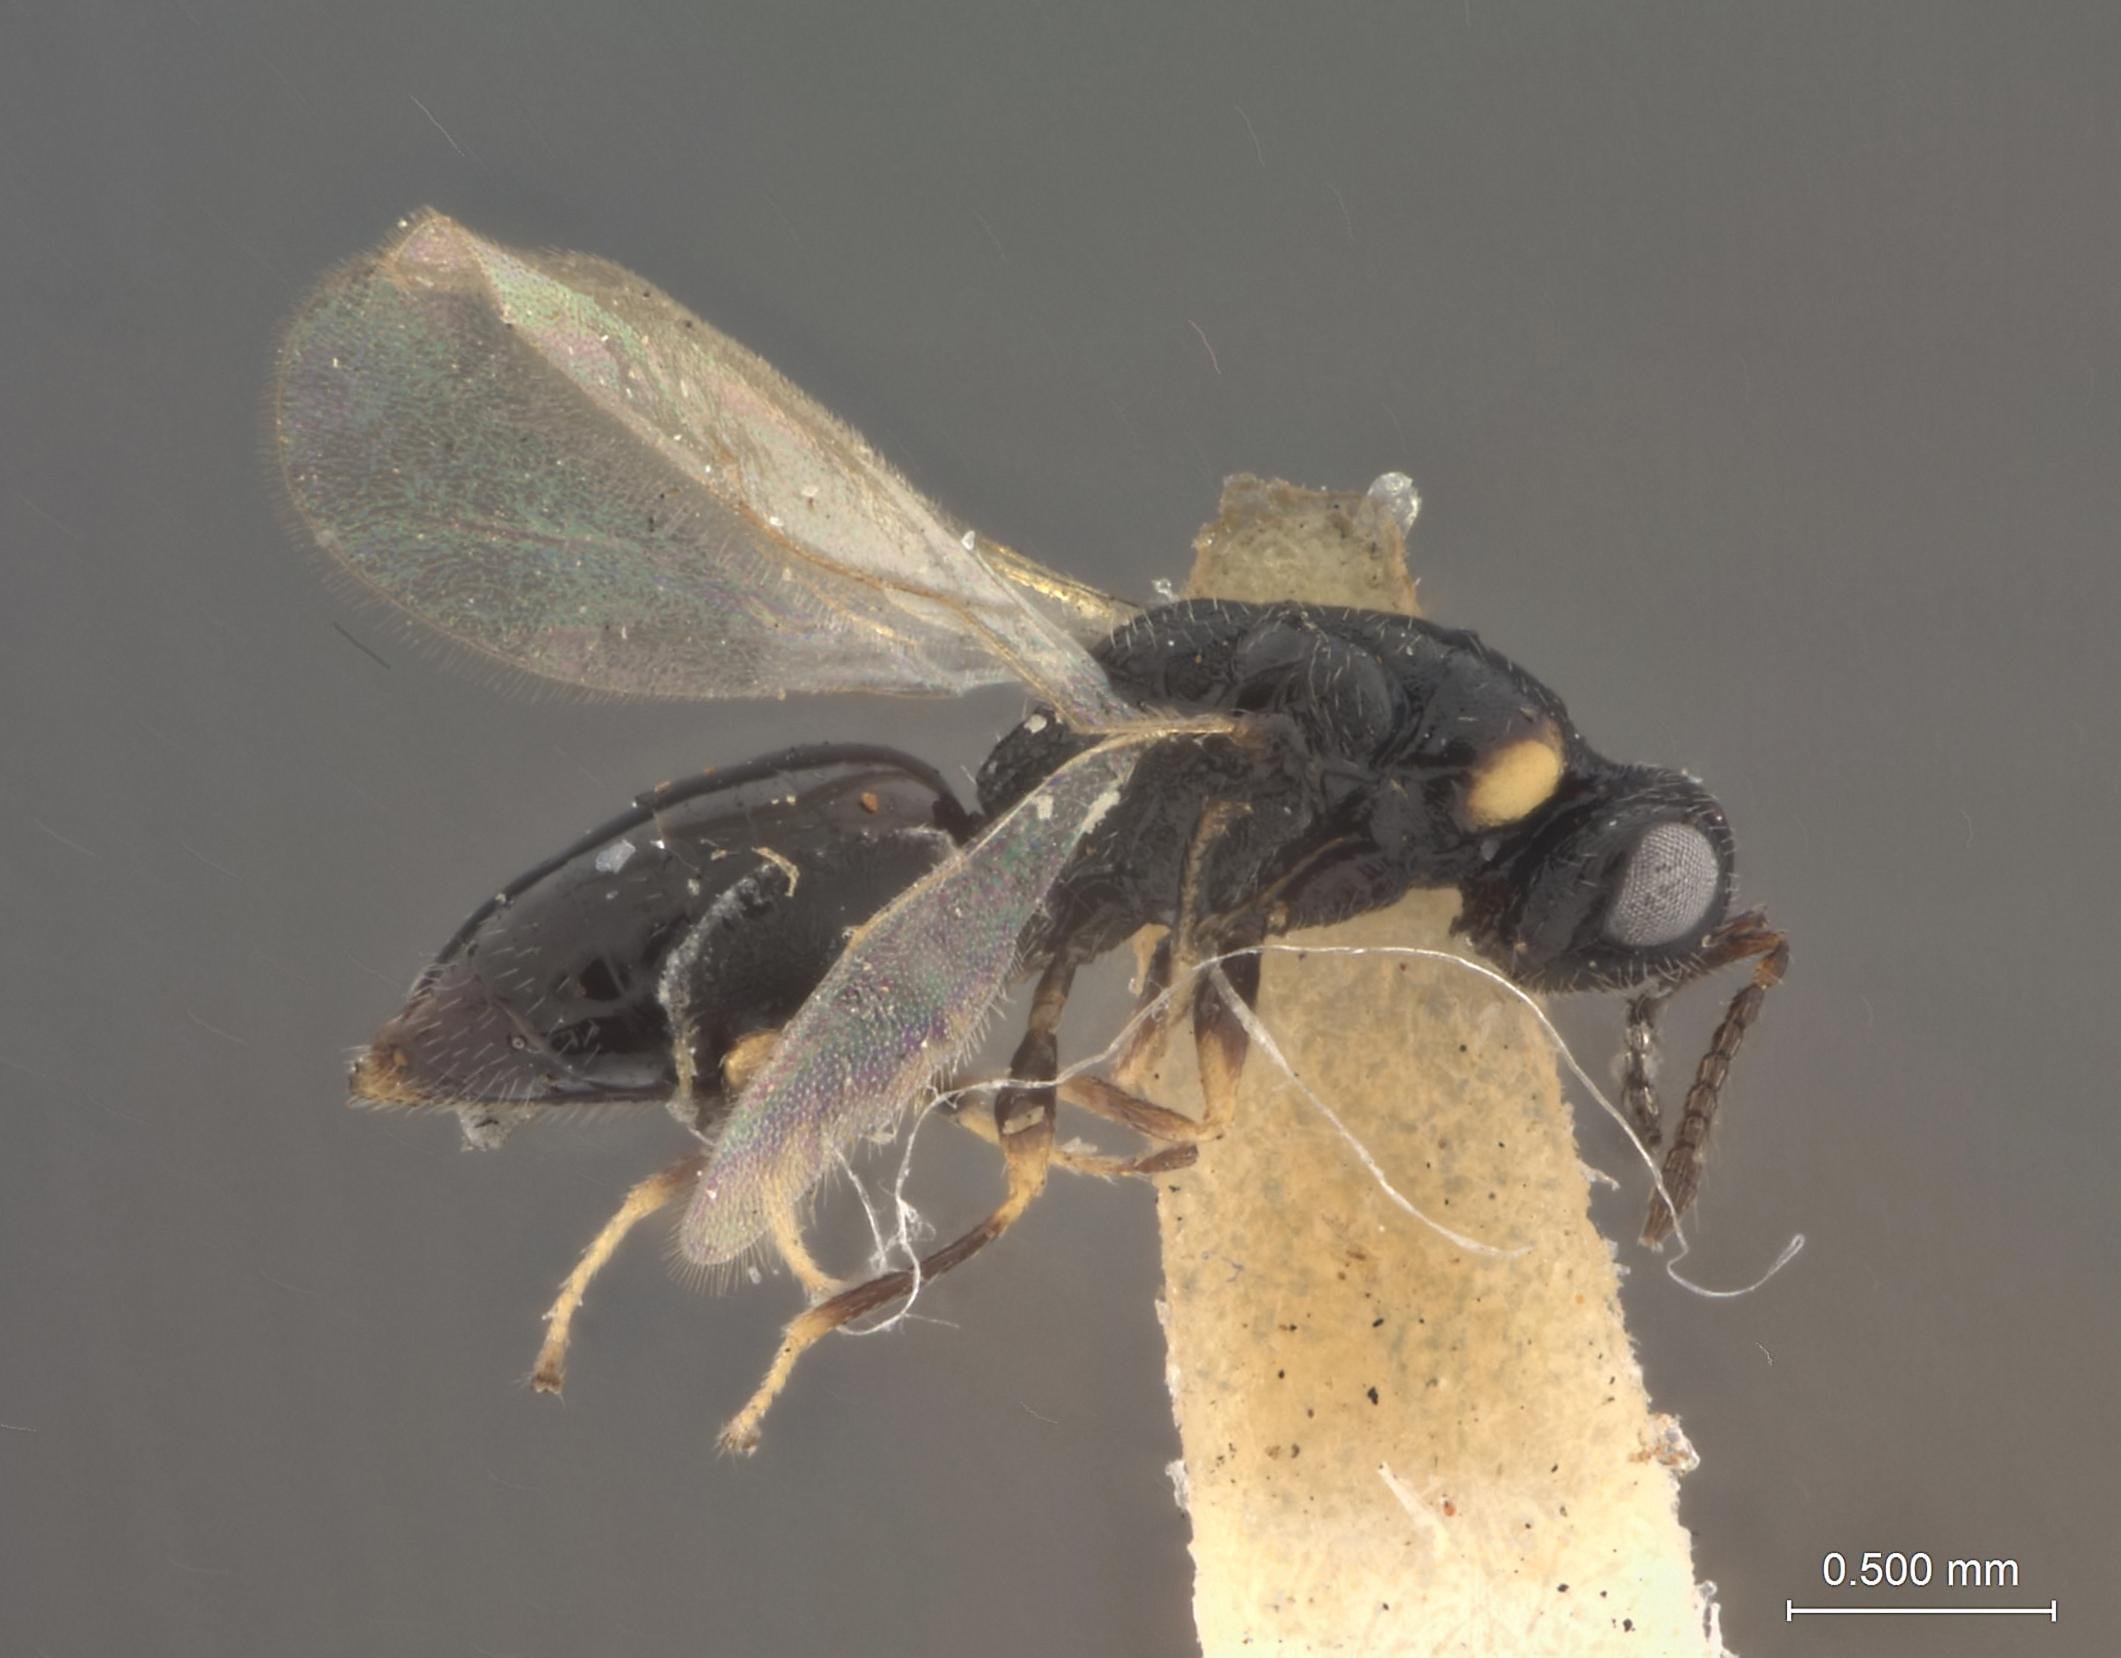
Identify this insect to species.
Harmolita agropyrocola
